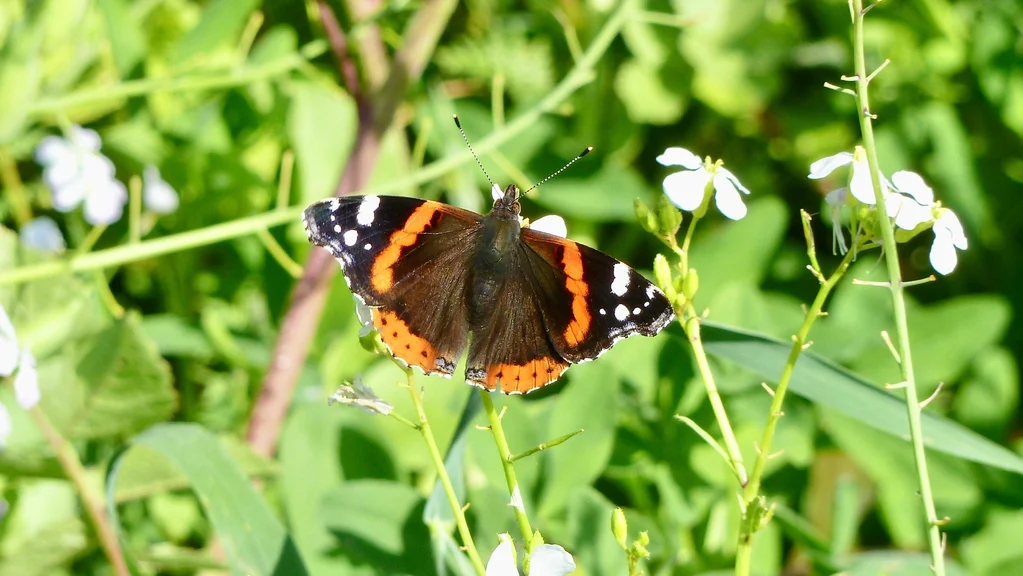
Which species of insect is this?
Vanessa atalanta
